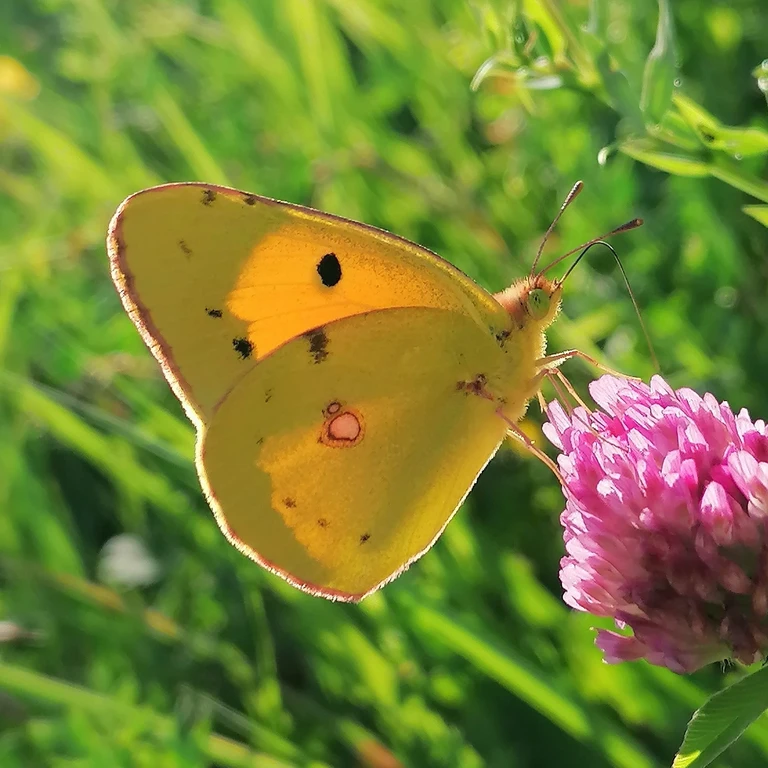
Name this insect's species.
Colias croceus
